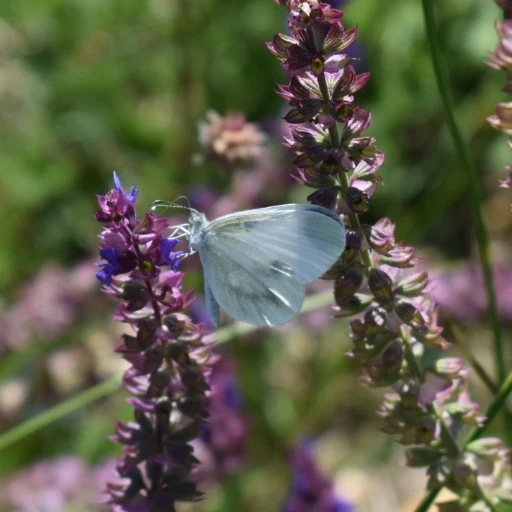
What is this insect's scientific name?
Leptidea sinapis/juvernica
